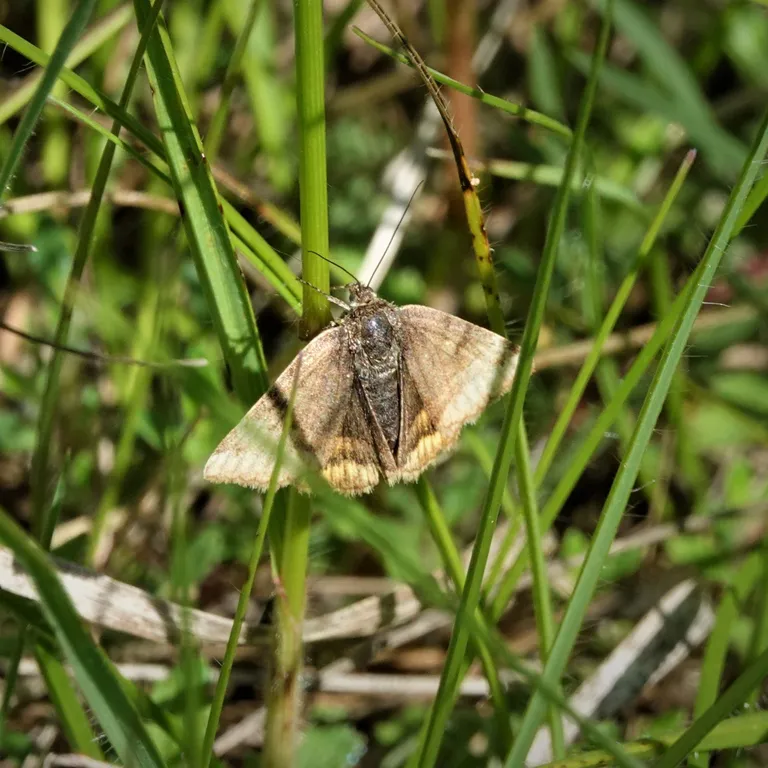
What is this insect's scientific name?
Euclidia glyphica
